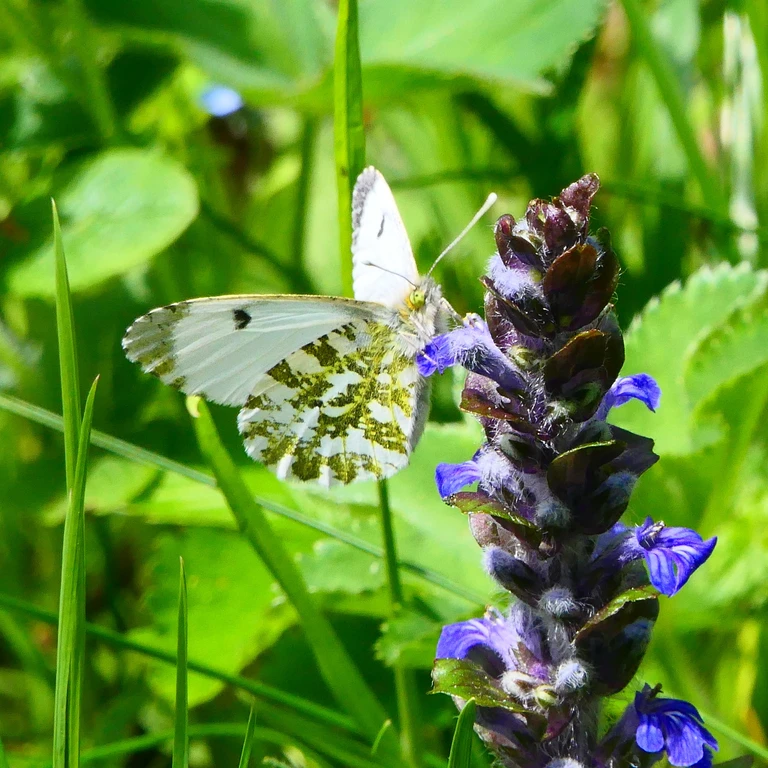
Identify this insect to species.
Anthocharis cardamines
